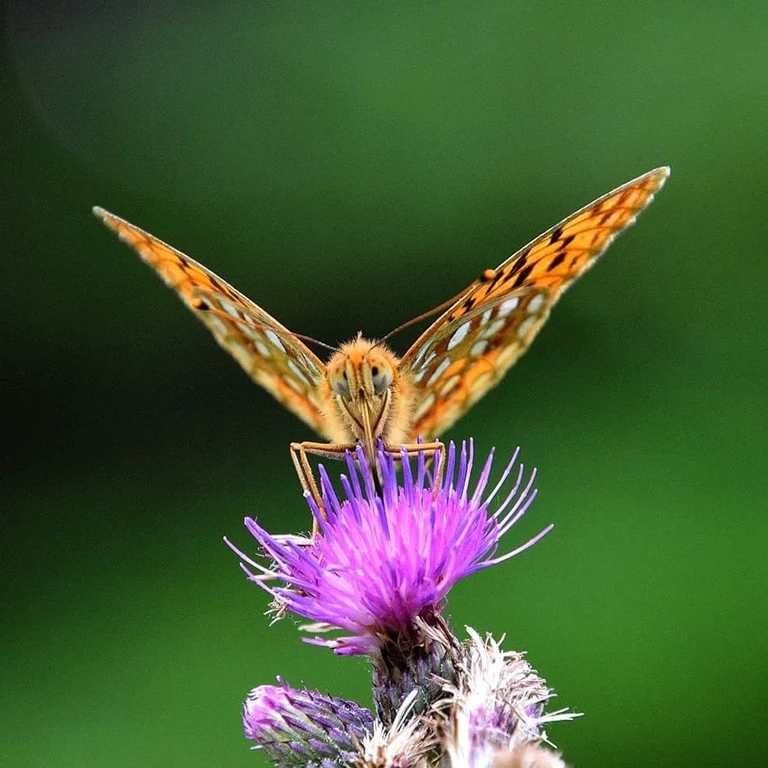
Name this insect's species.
Fabriciana adippe
